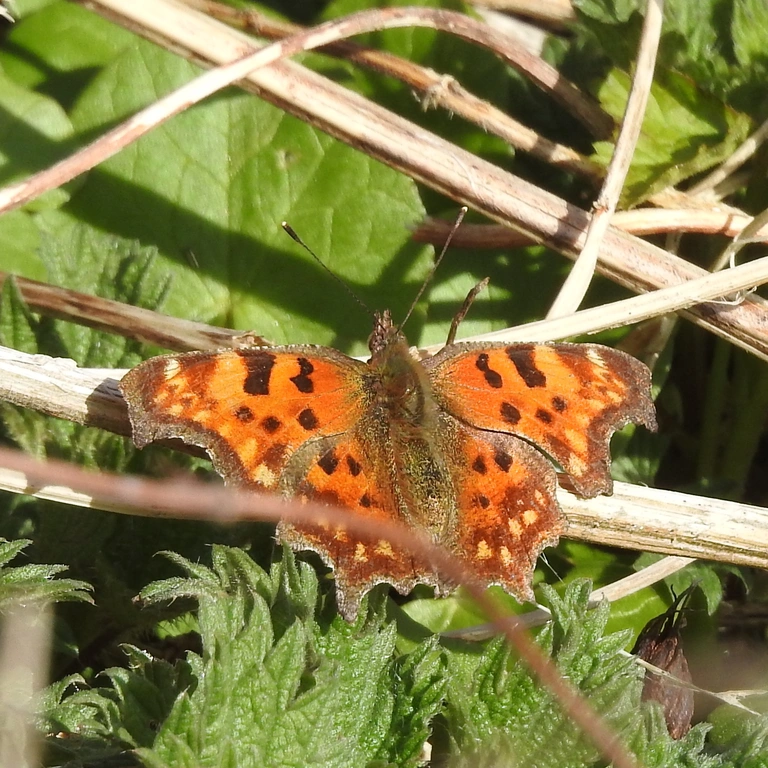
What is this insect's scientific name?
Polygonia c-album
